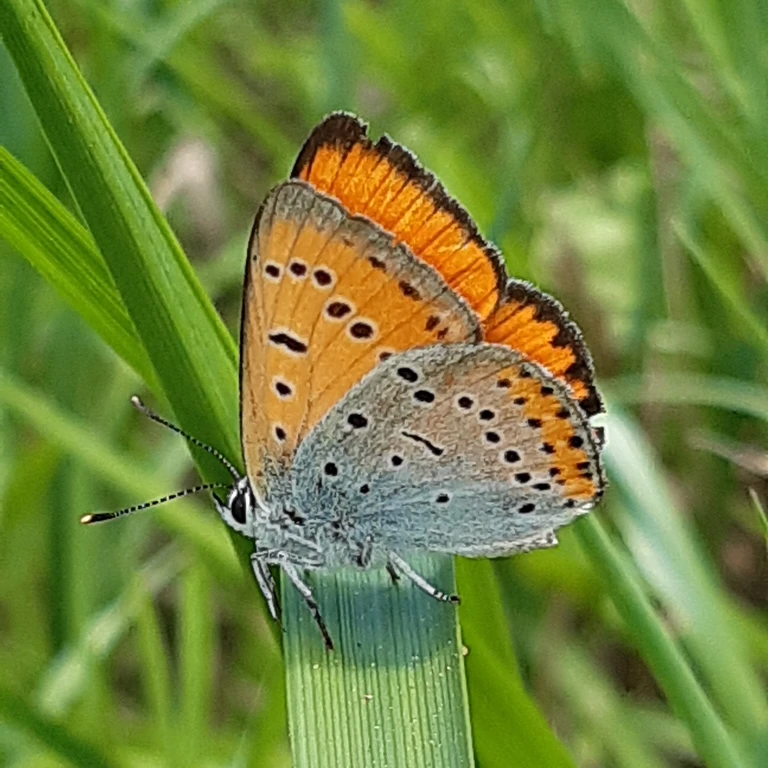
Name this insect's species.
Lycaena dispar
